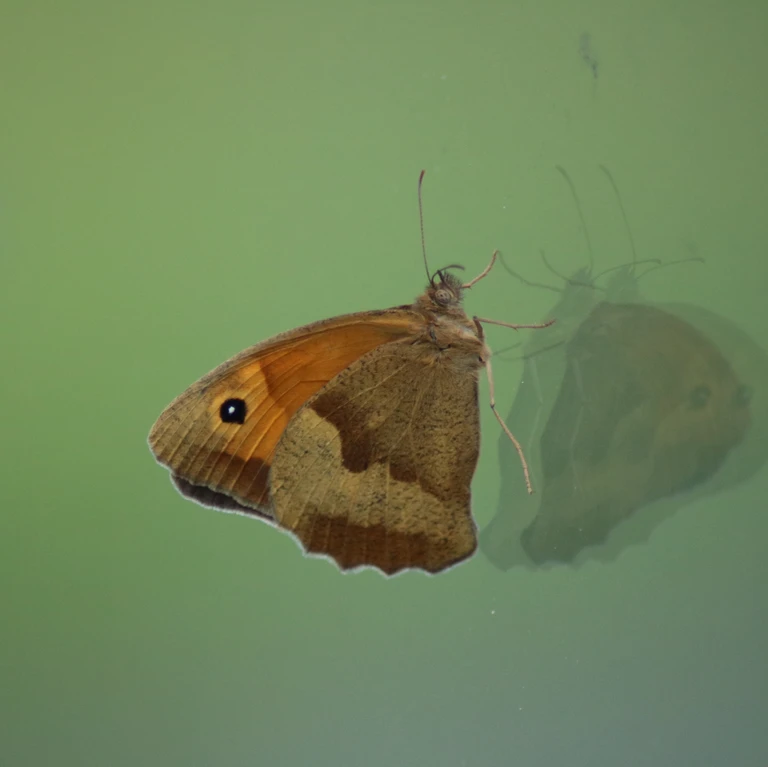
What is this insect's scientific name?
Maniola jurtina
